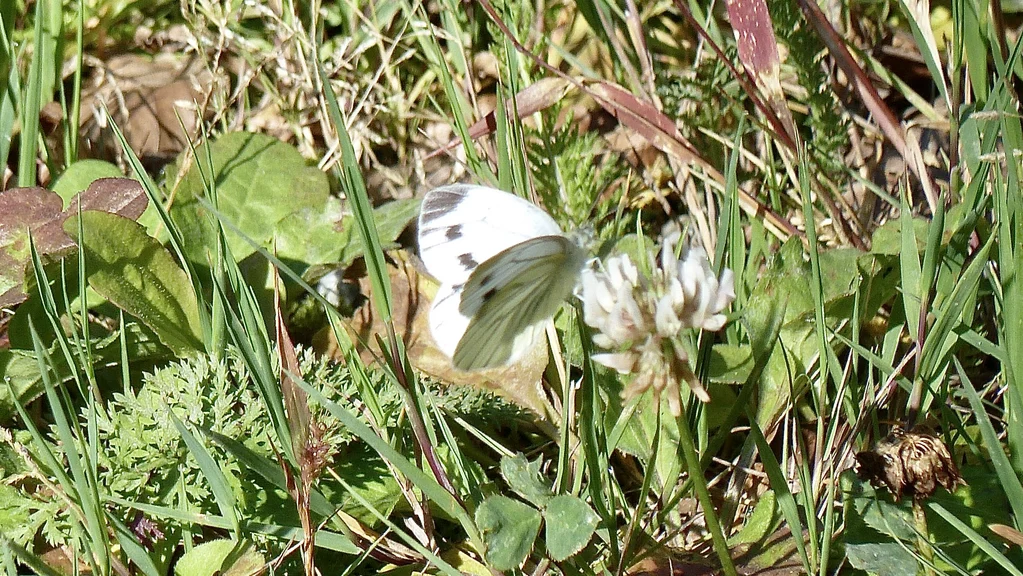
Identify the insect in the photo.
Pieris napi
